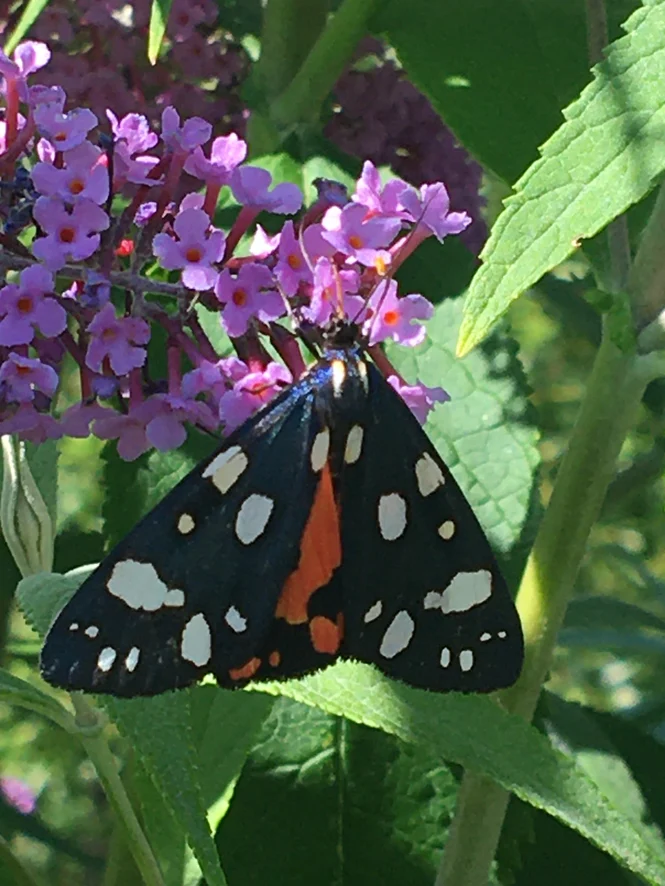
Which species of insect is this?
Callimorpha dominula
